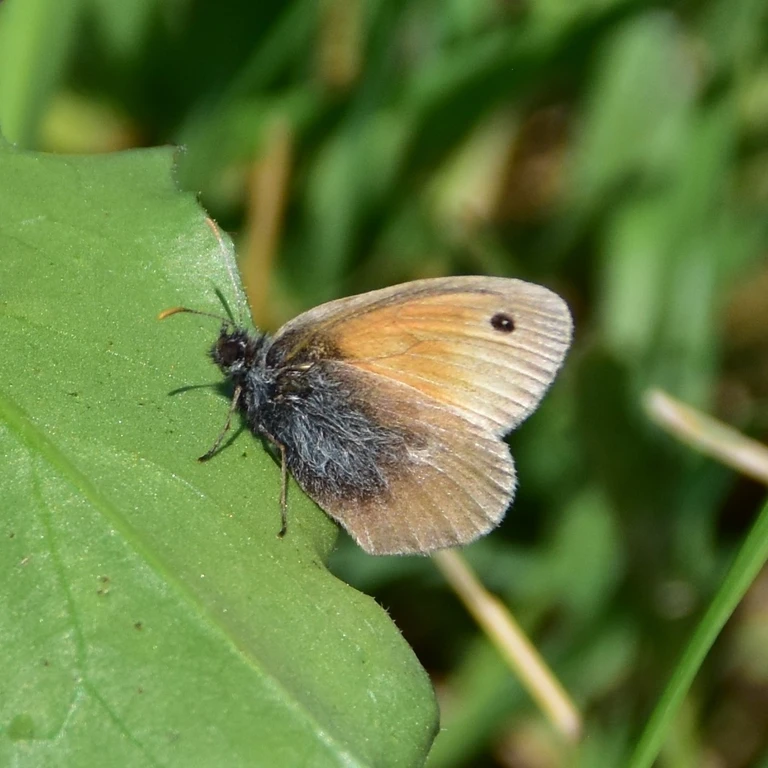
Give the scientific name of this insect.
Coenonympha pamphilus
